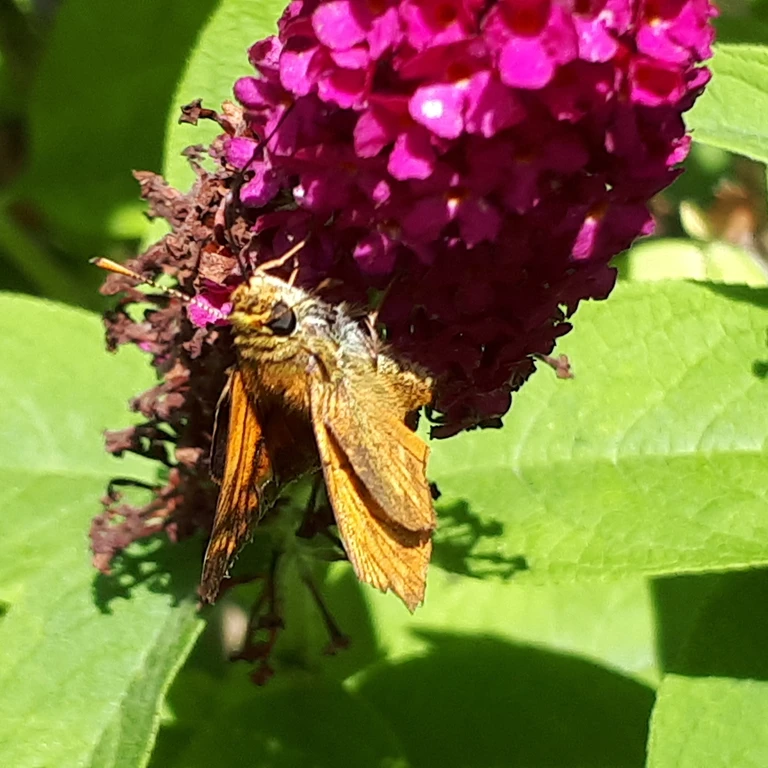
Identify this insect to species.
Ochlodes sylvanus (also Ochlodes venata)
